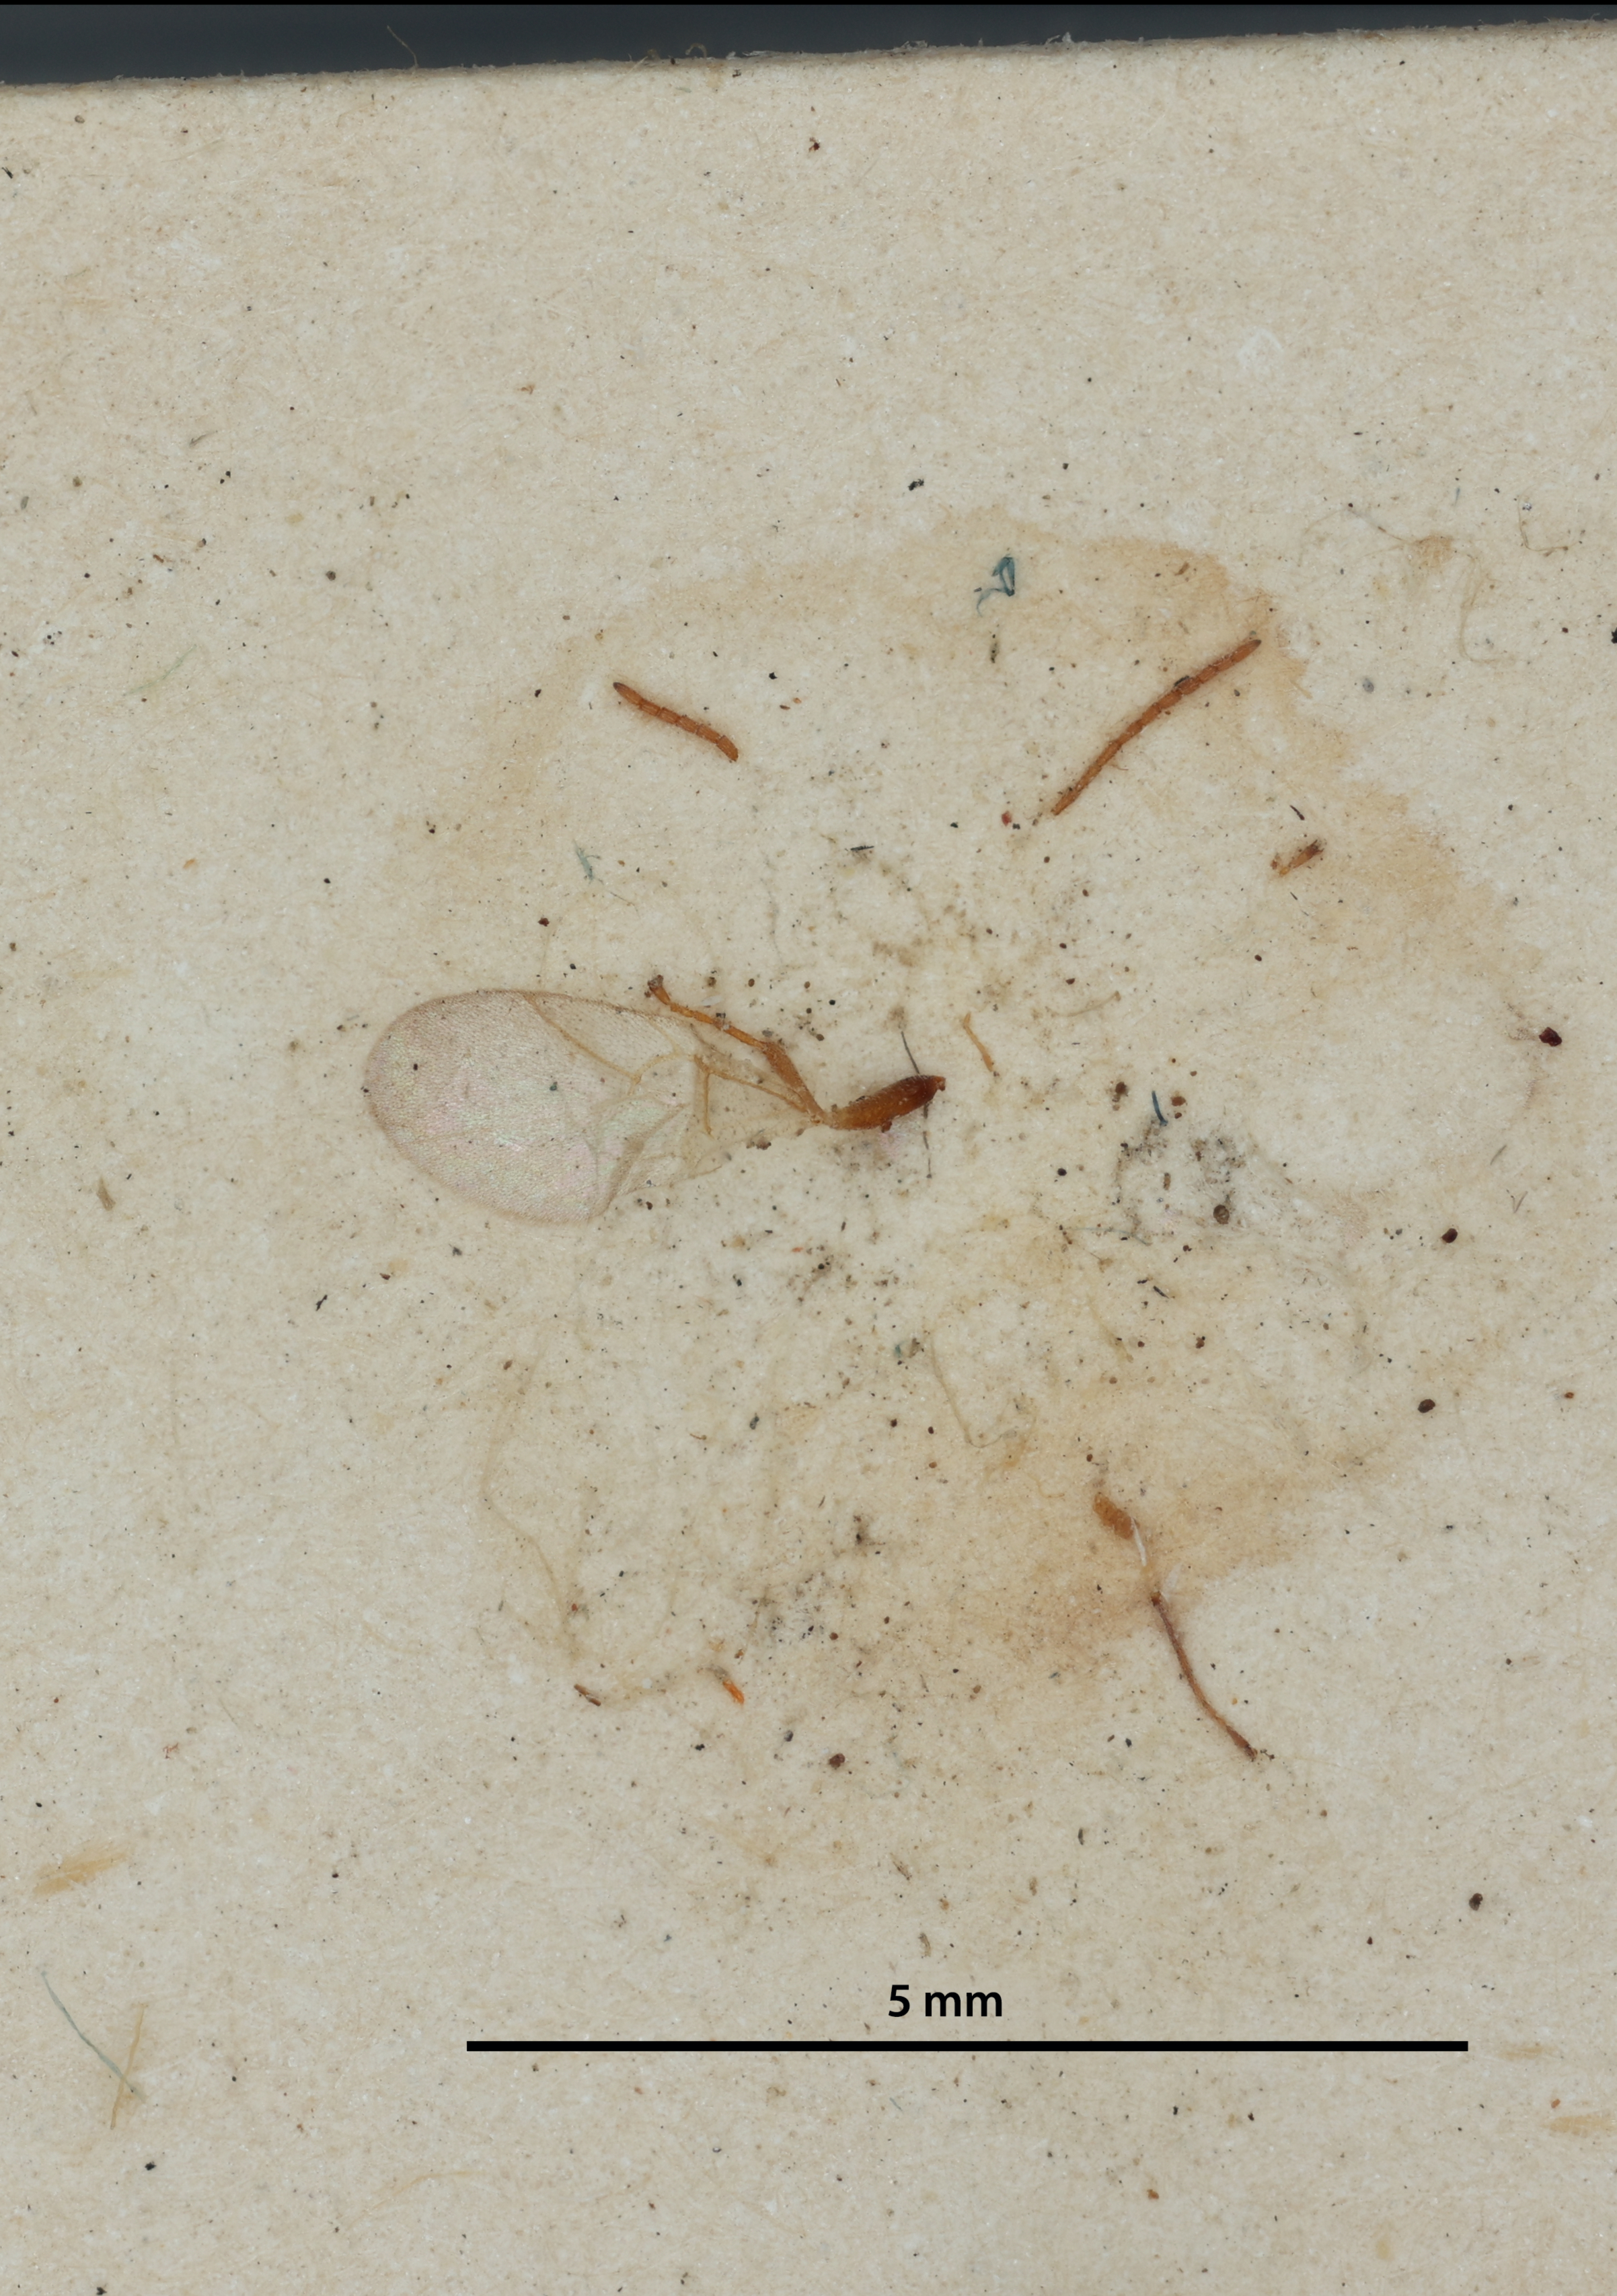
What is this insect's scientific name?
Synergus gifuensis
